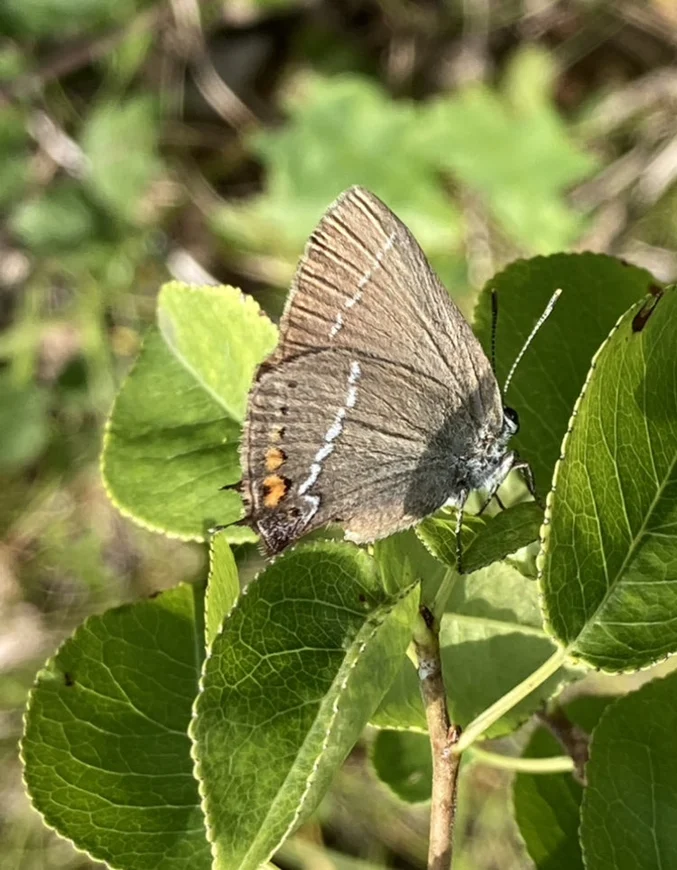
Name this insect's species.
Satyrium spini (also Tuttiola spini)
